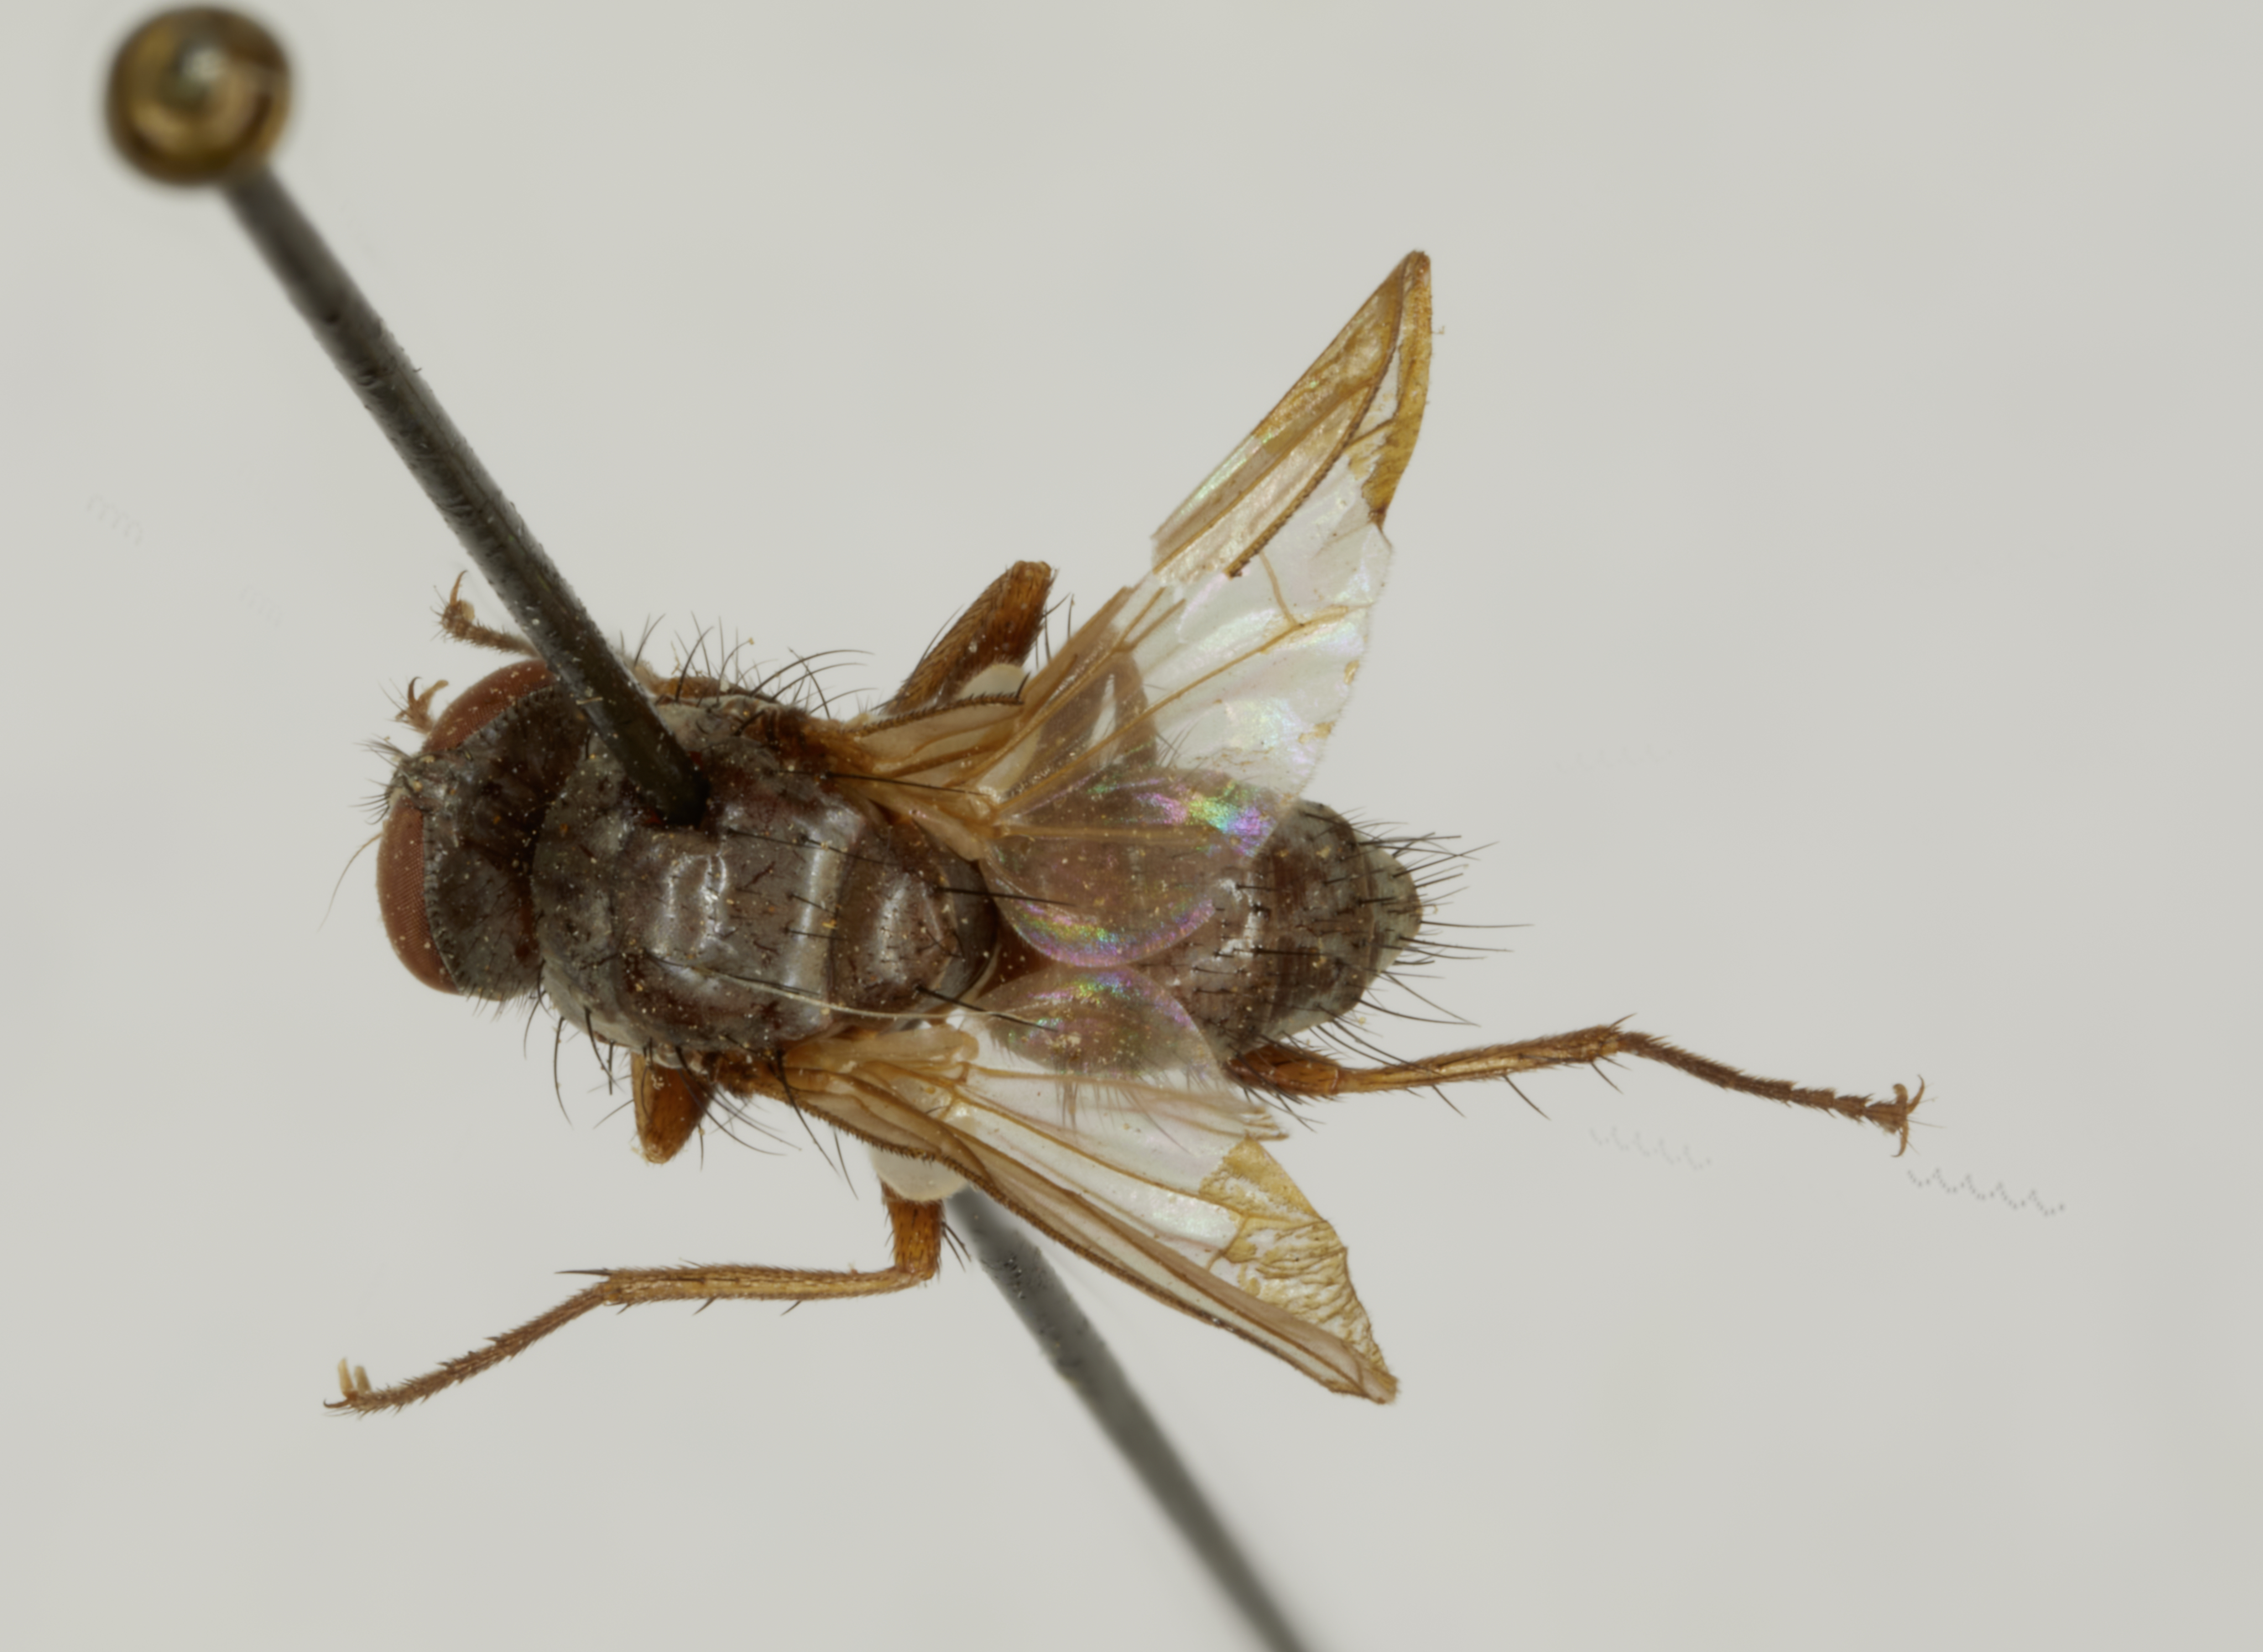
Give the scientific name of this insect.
Melanomya obscura (also Opelousia obscura)
